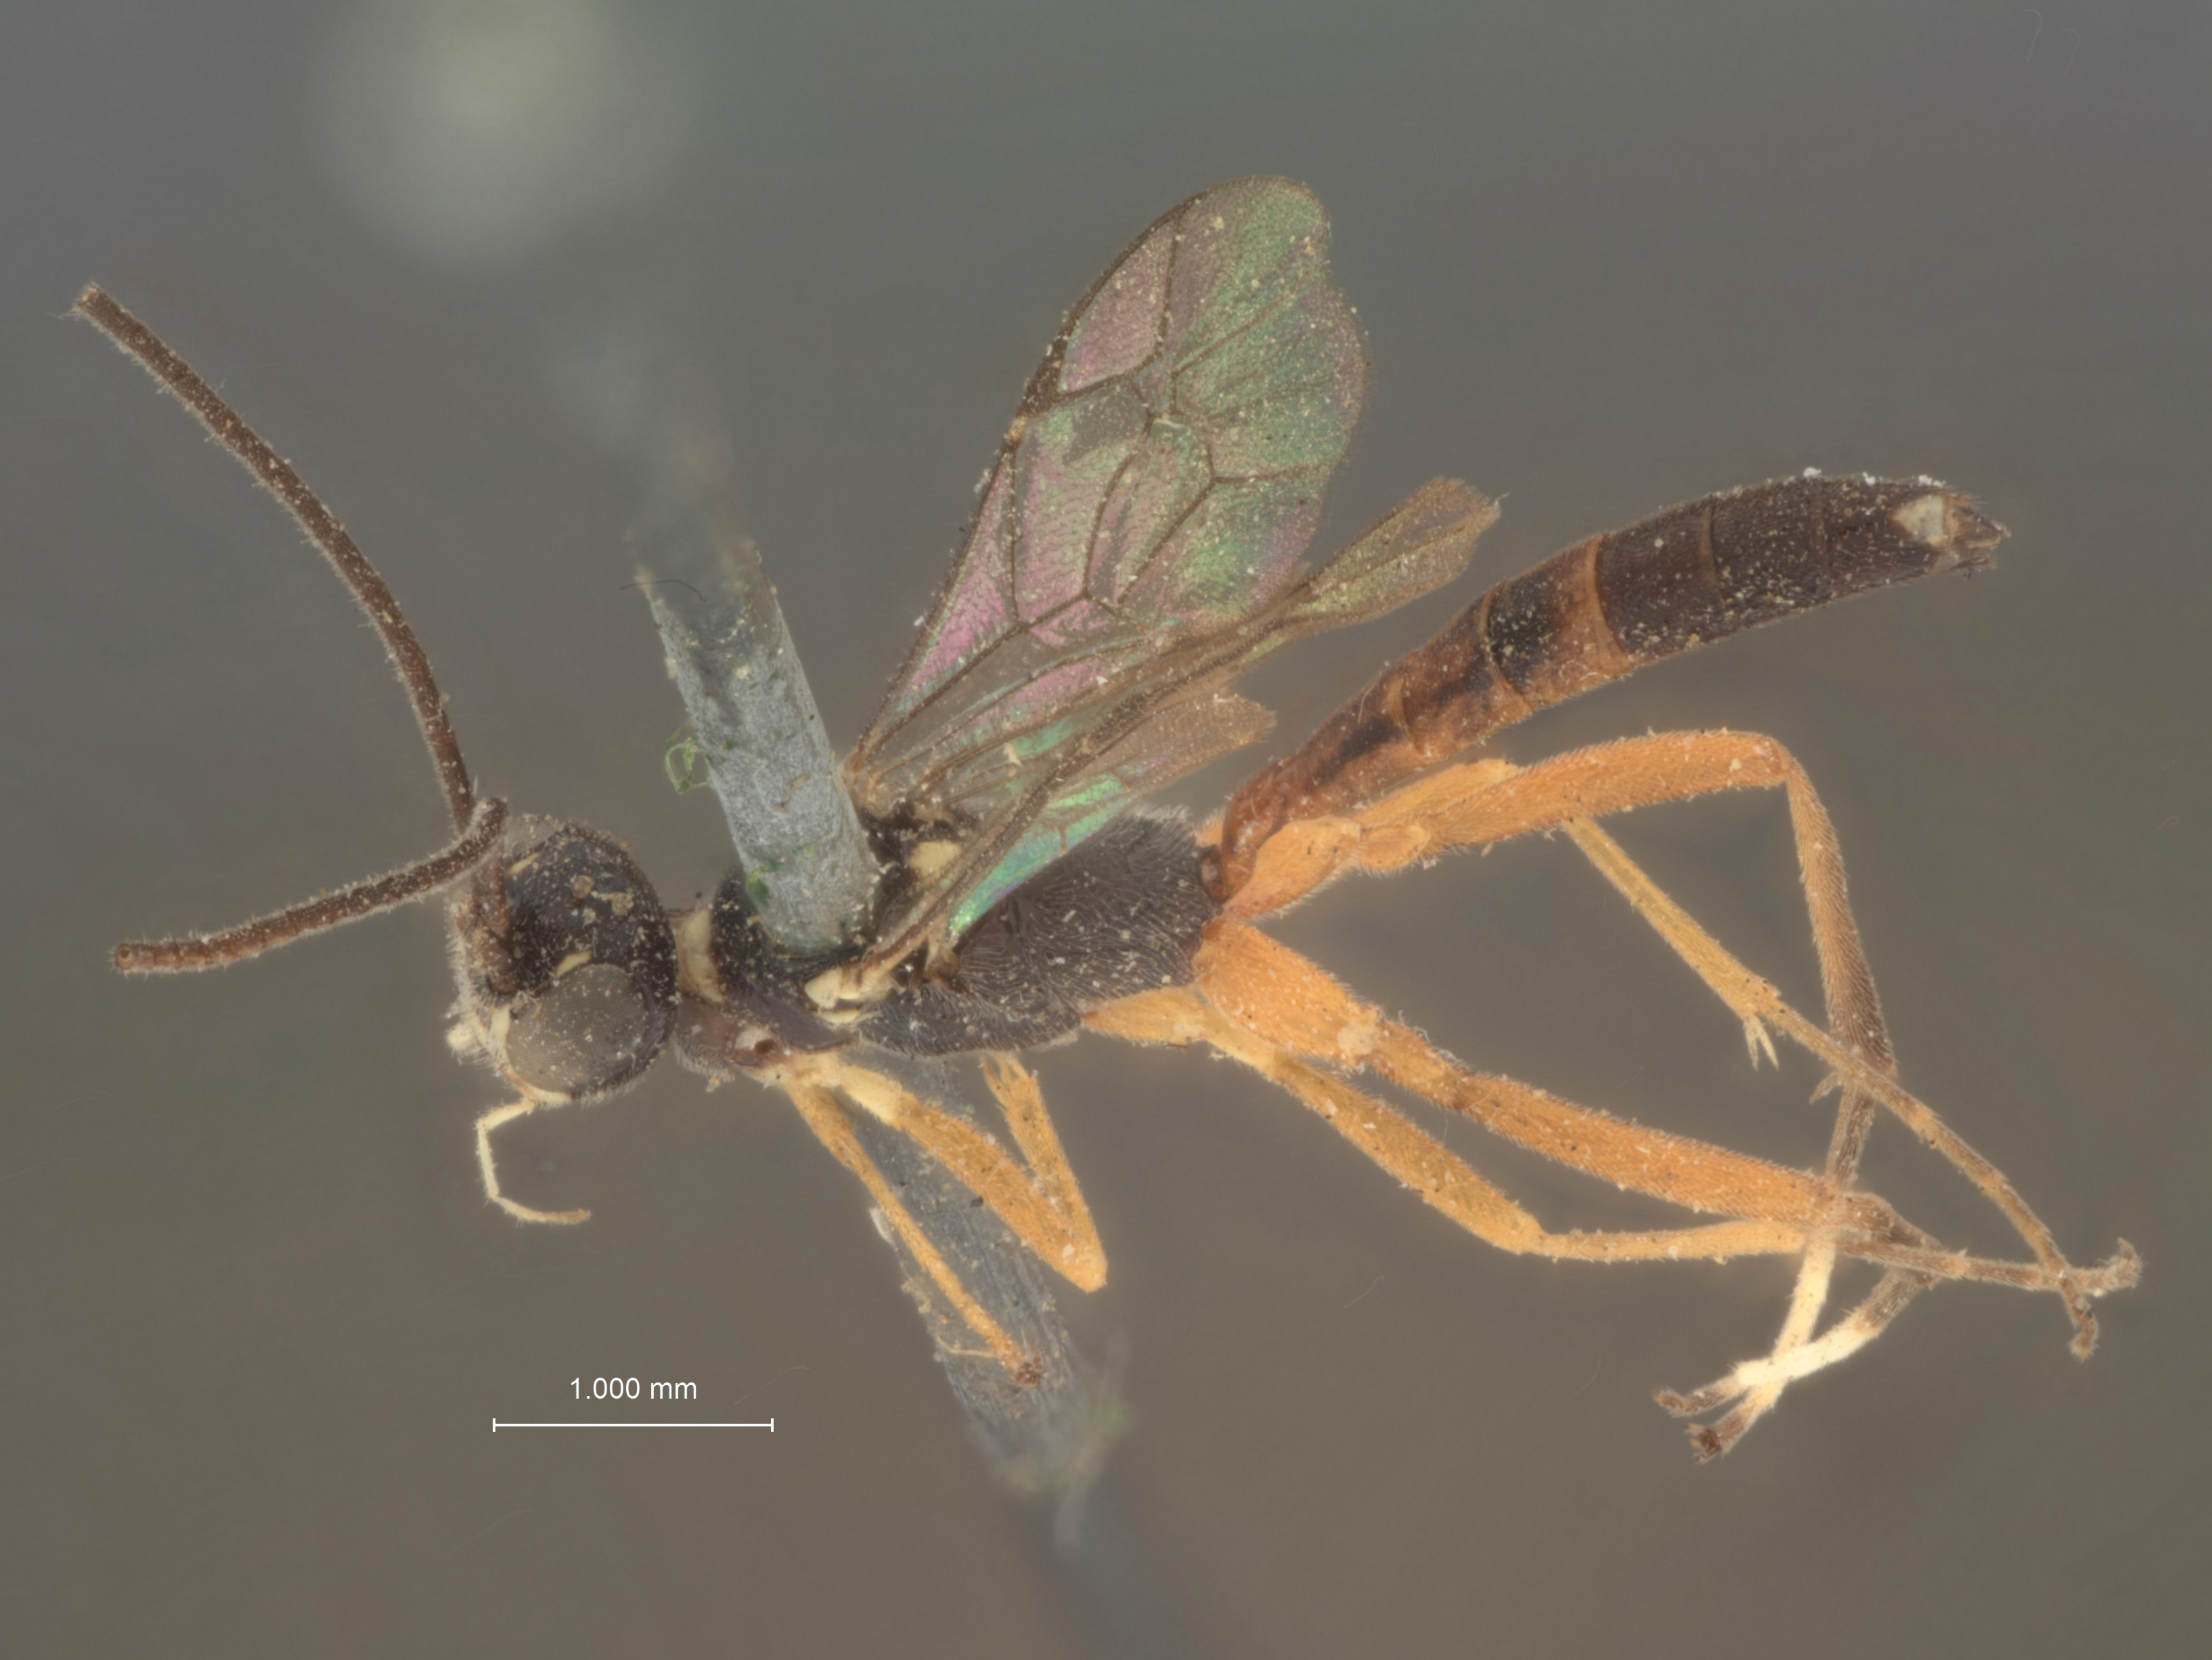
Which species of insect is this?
Oronotus albomaculatus
